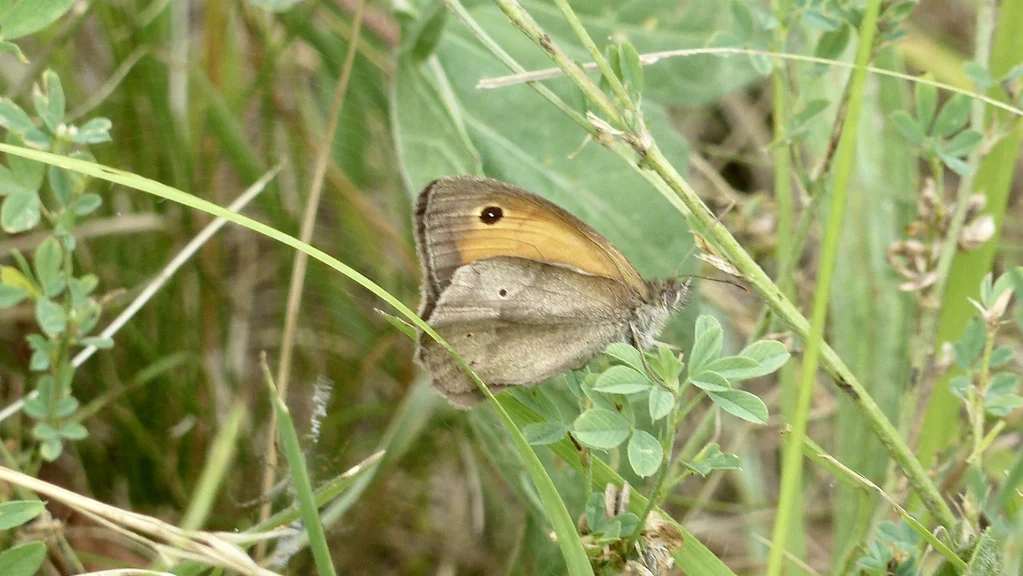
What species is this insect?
Maniola jurtina
